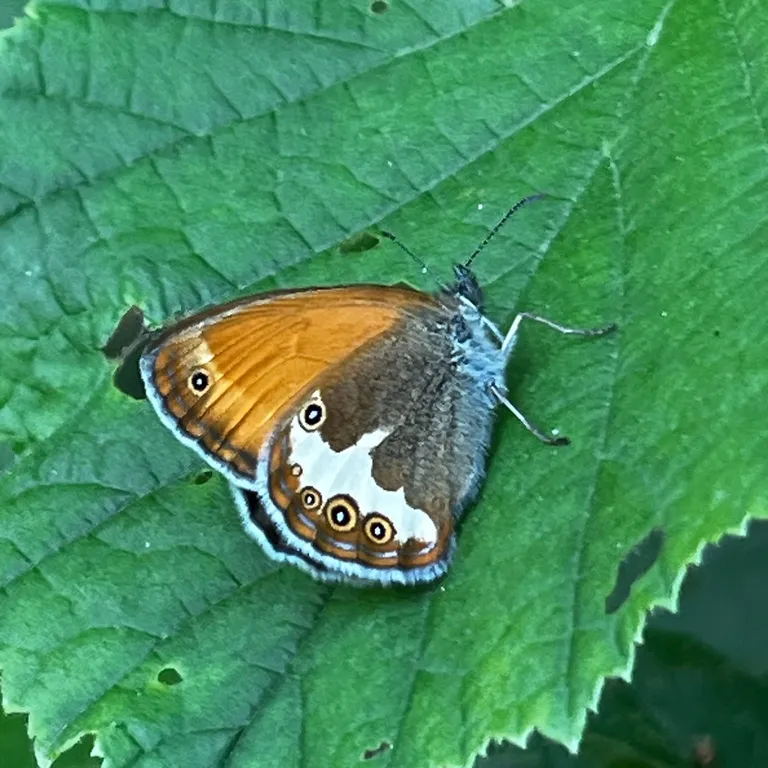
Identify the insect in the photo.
Coenonympha arcania
